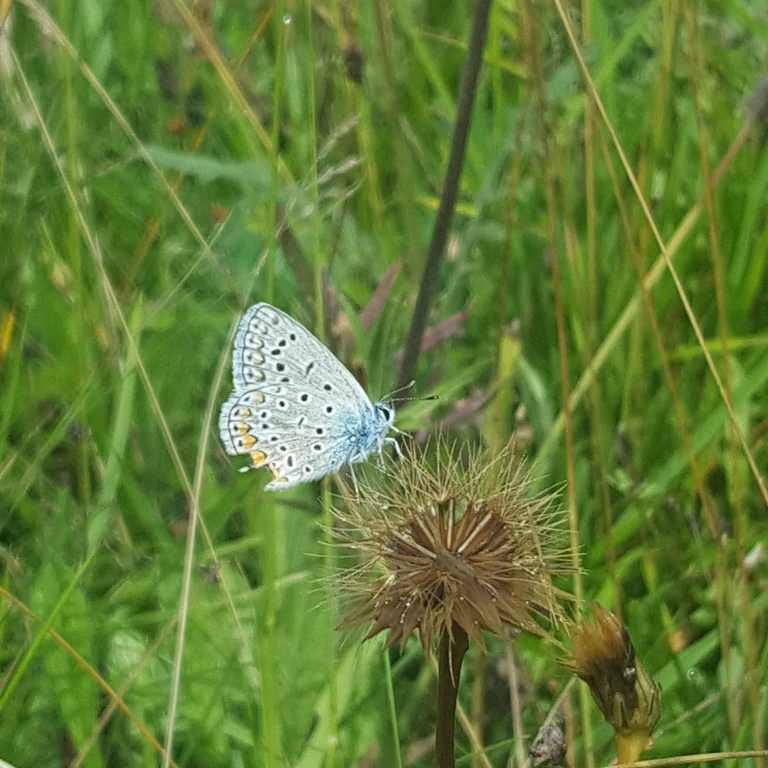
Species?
Polyommatus icarus
